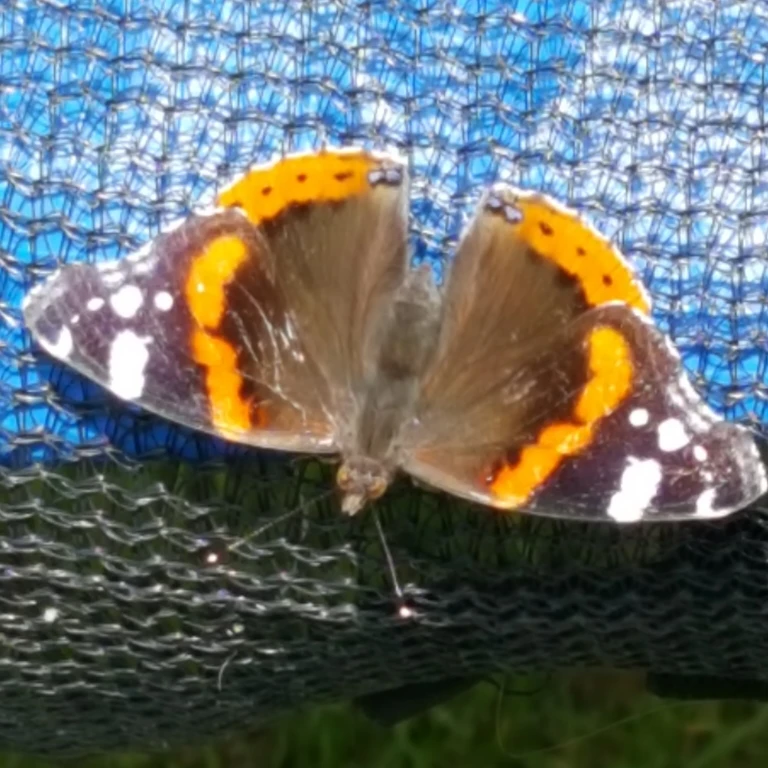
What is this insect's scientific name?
Vanessa atalanta
